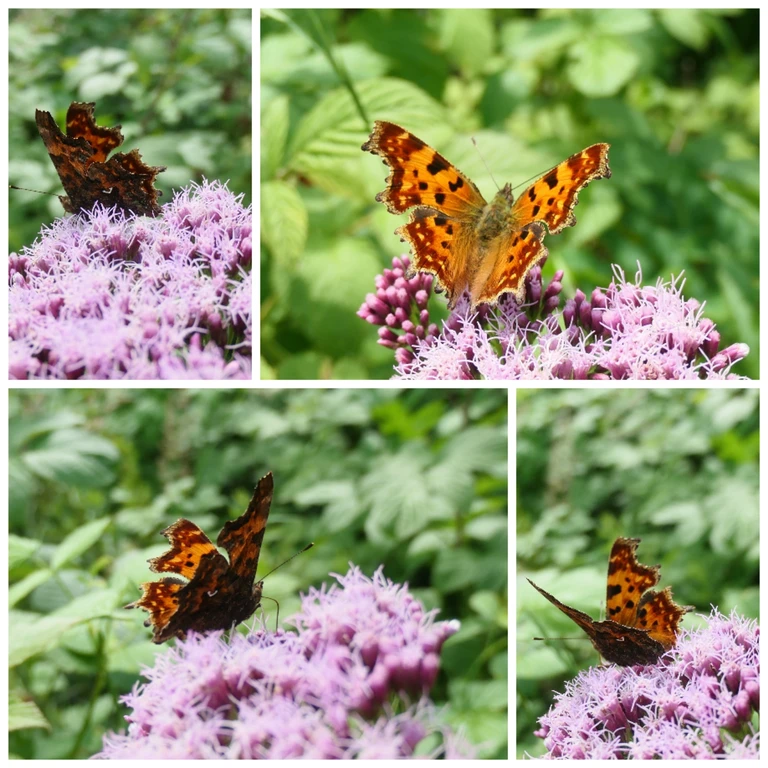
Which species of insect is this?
Polygonia c-album
